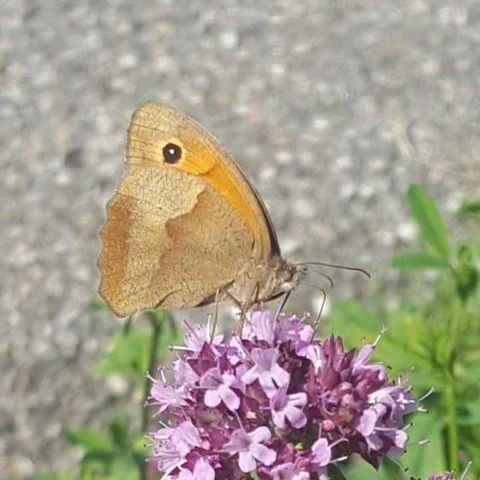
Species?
Maniola jurtina
